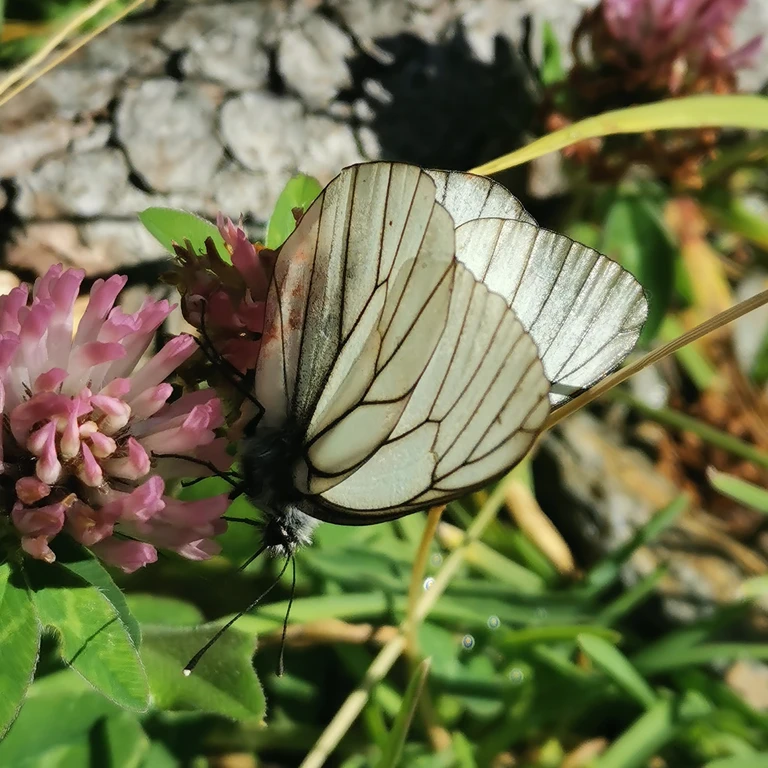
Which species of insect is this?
Aporia crataegi
